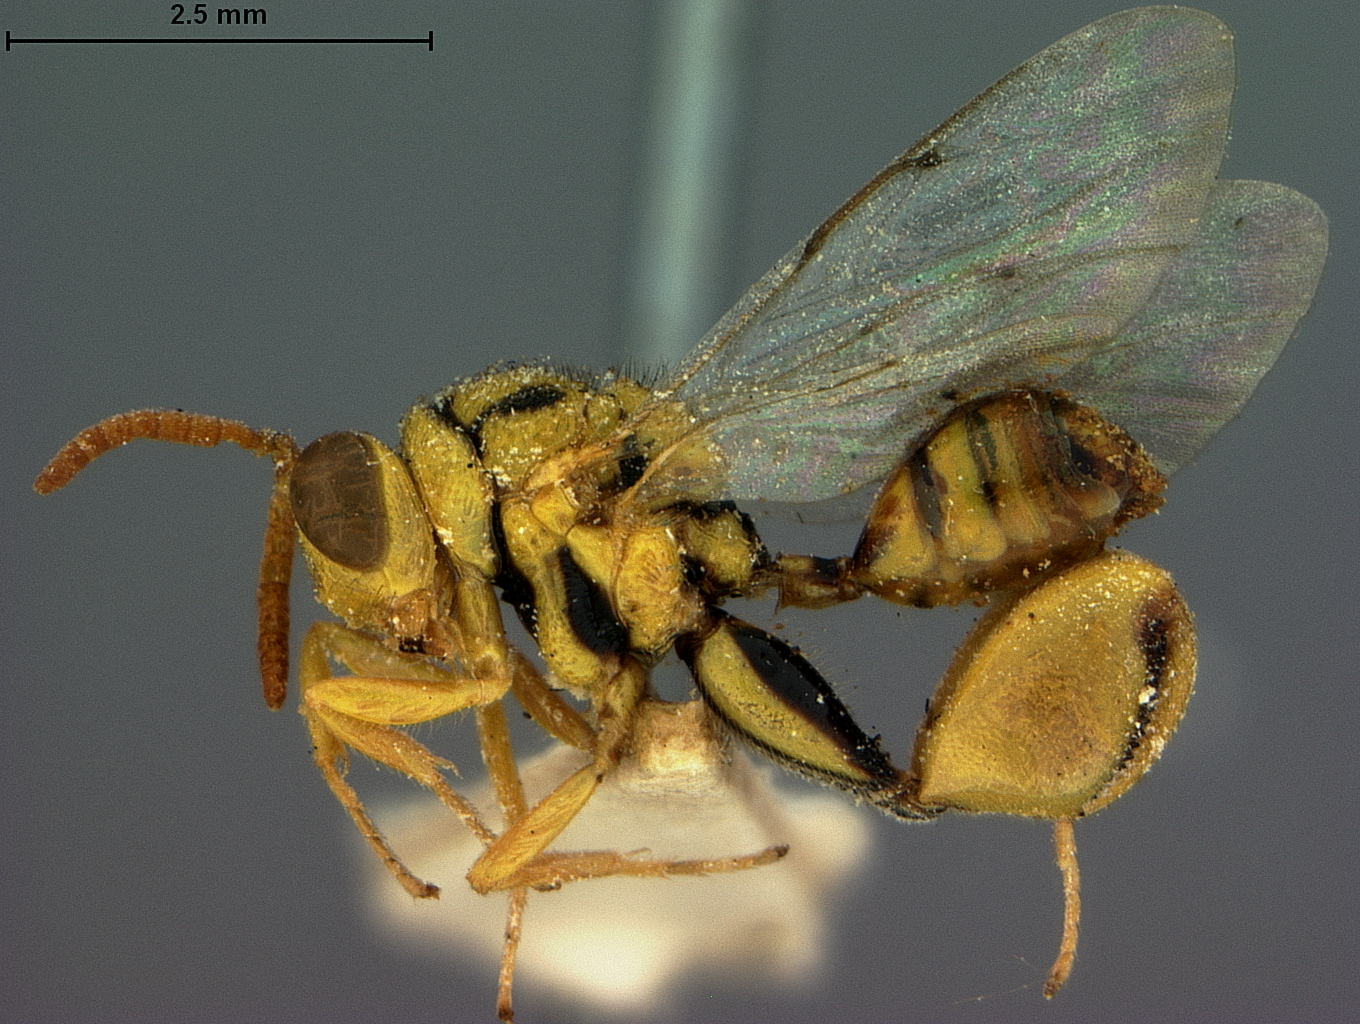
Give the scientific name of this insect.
Spilochalcis insularis
